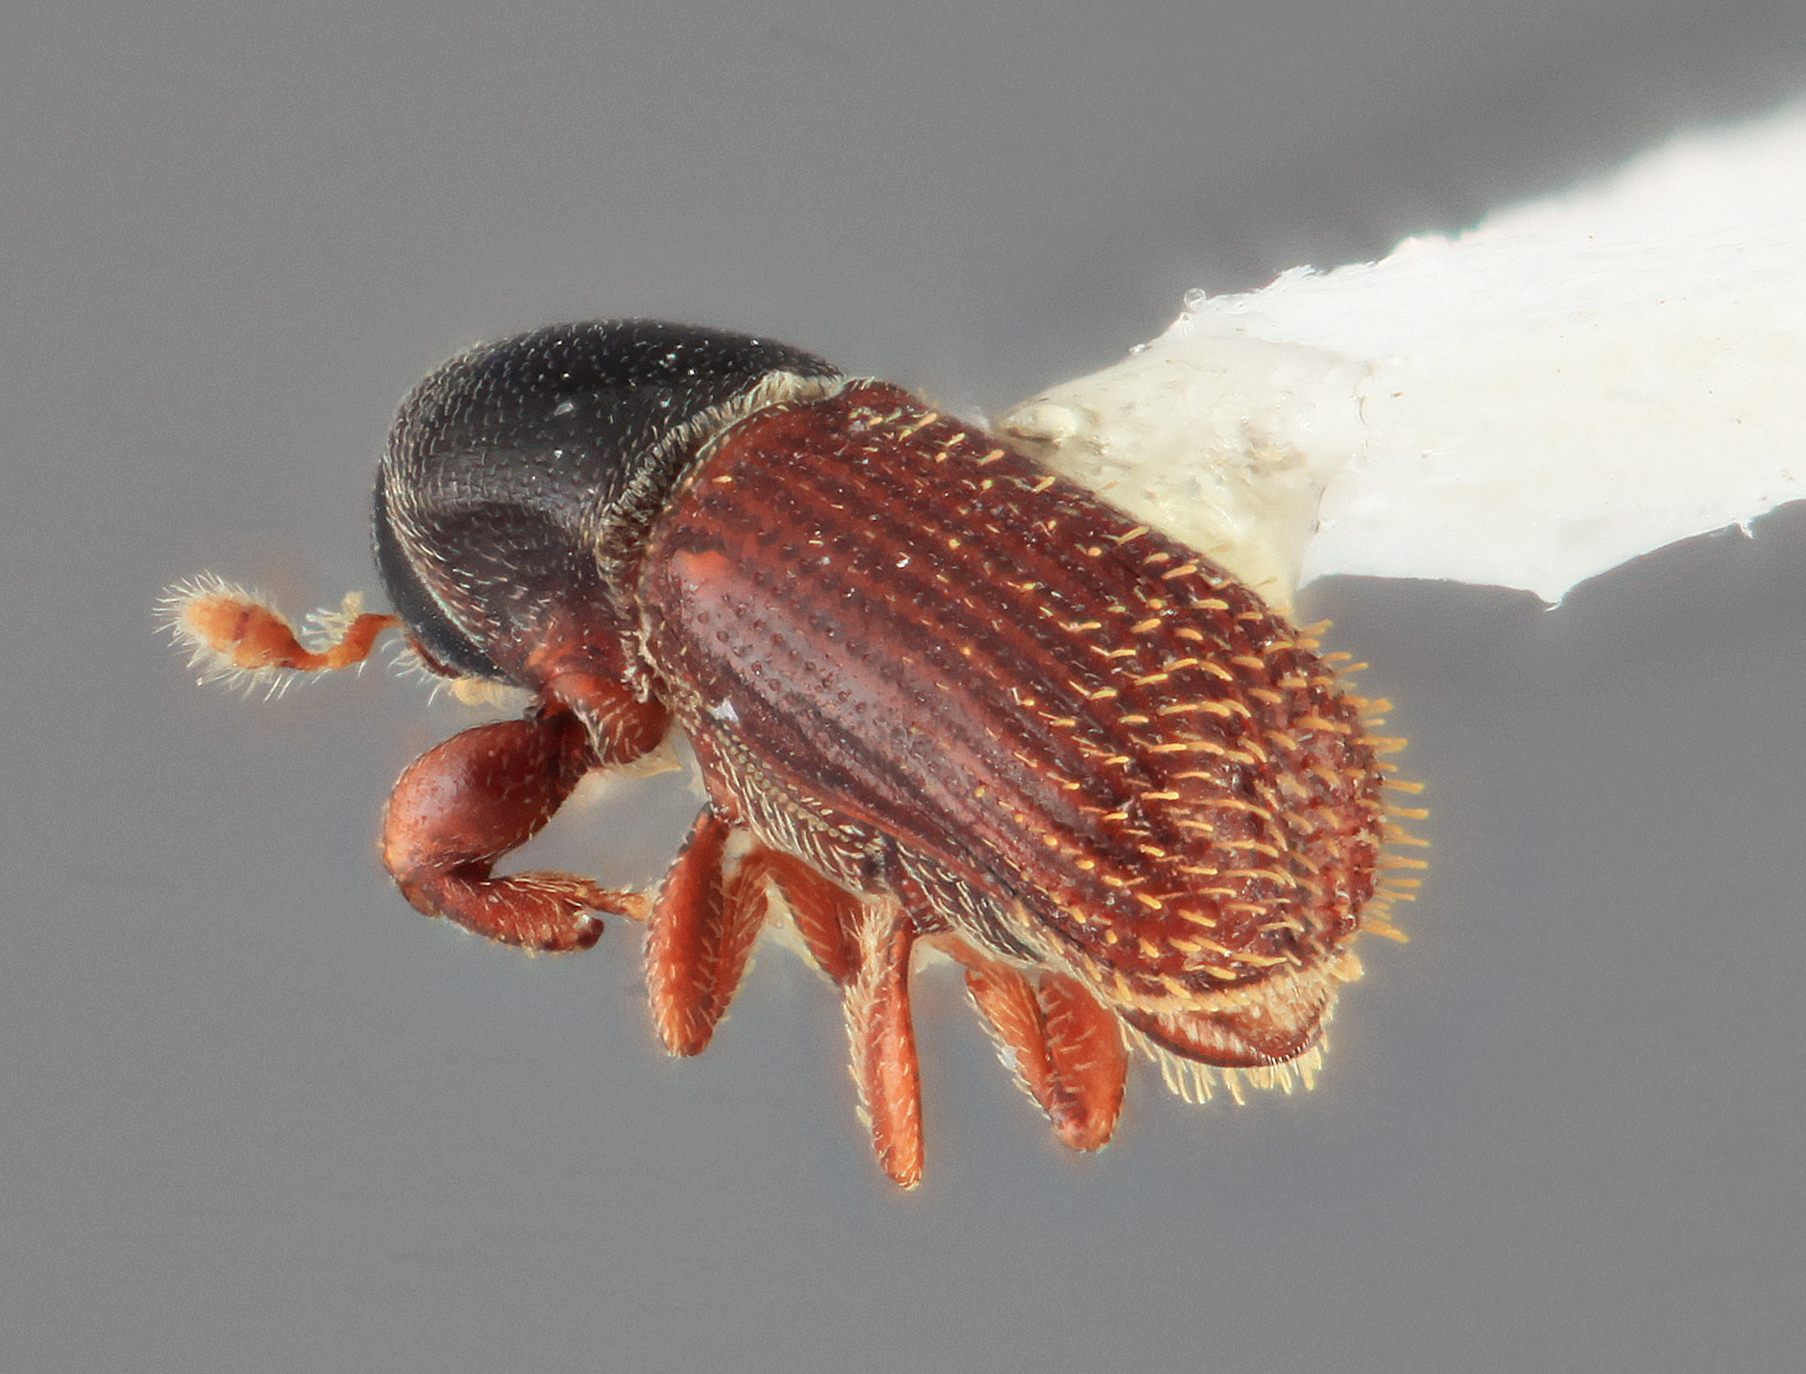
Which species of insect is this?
Xyleborus teretis (also Cnesinus teretis)
